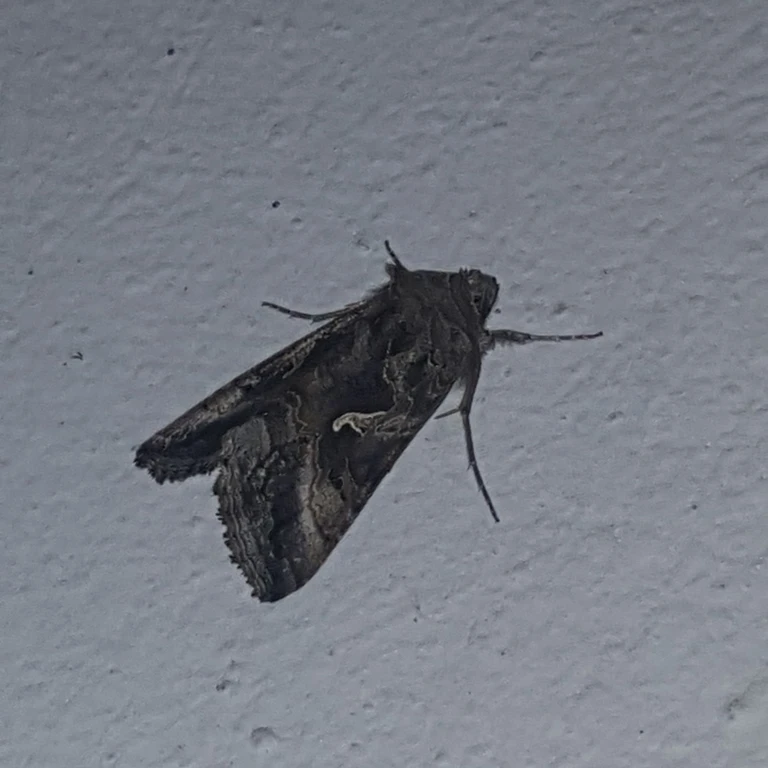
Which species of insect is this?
Autographa gamma
